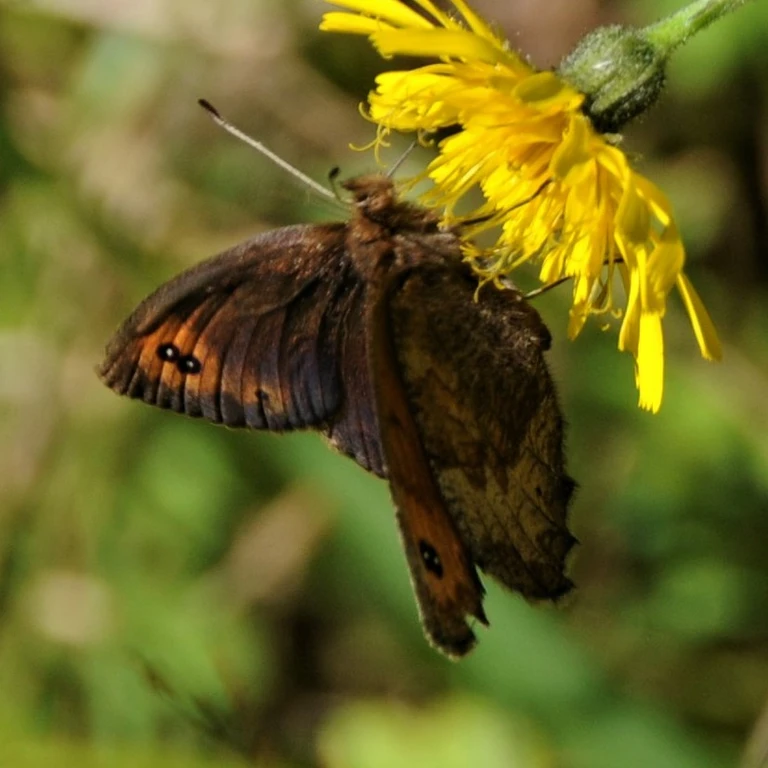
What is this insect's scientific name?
Erebia pronoe
